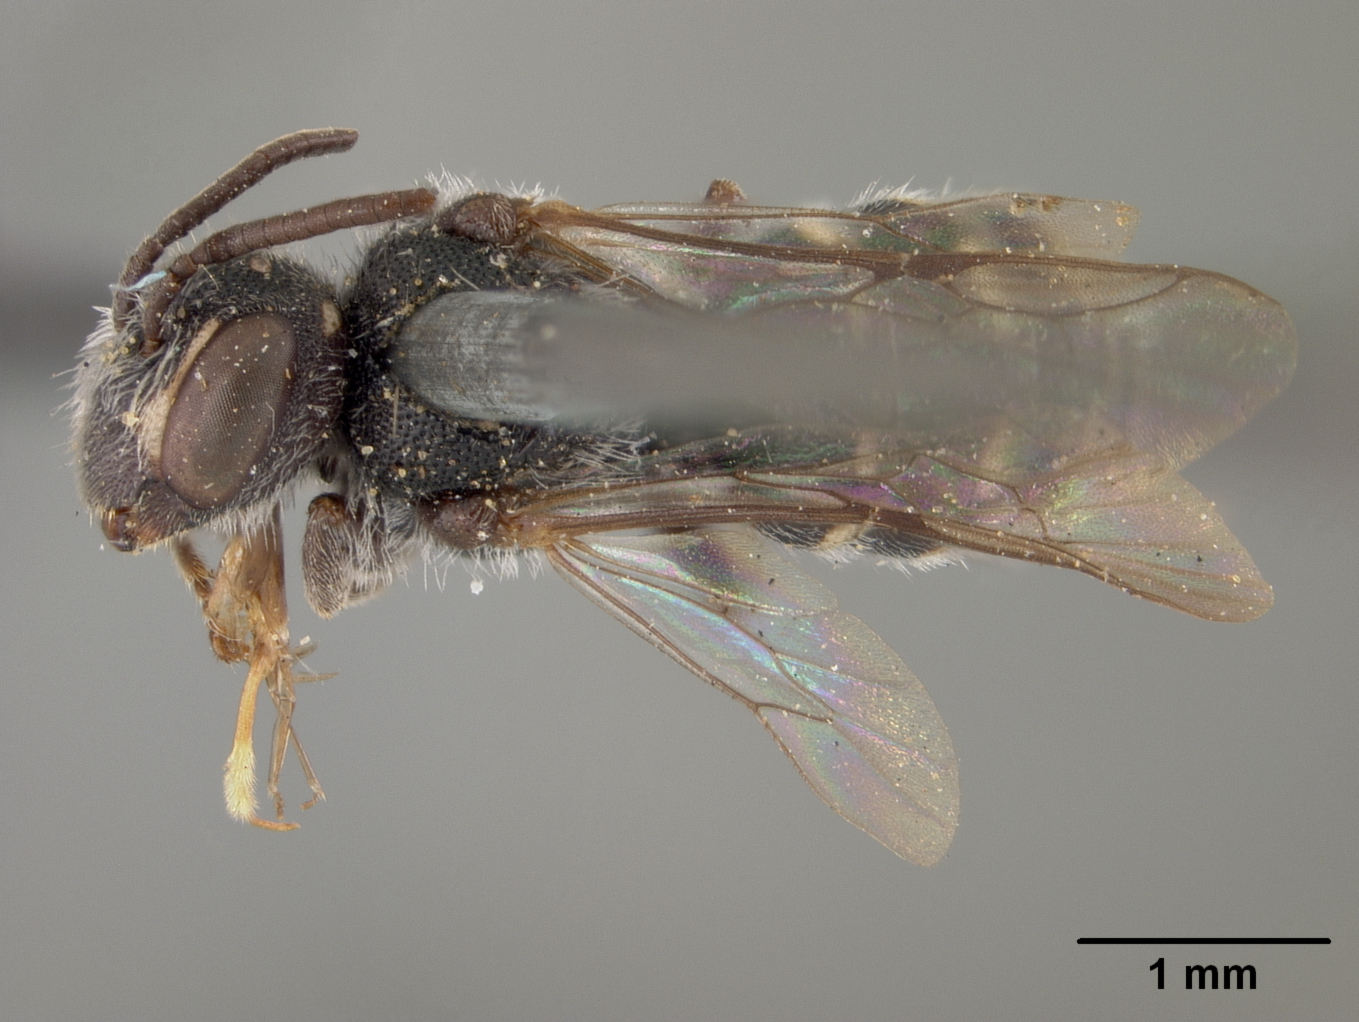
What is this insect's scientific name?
Stelis lateralis
